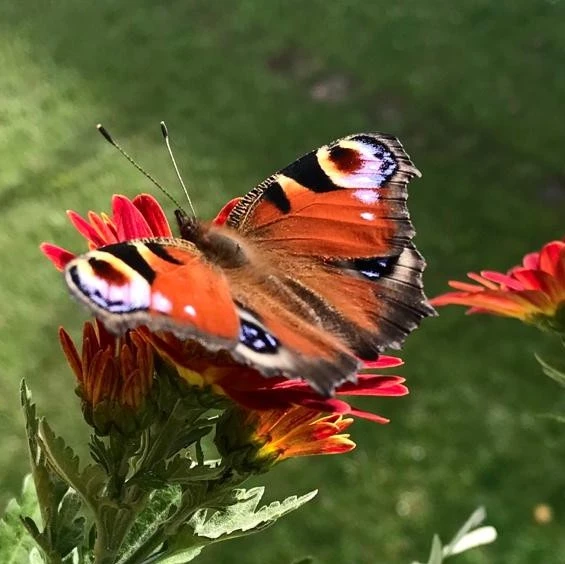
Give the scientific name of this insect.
Aglais io
